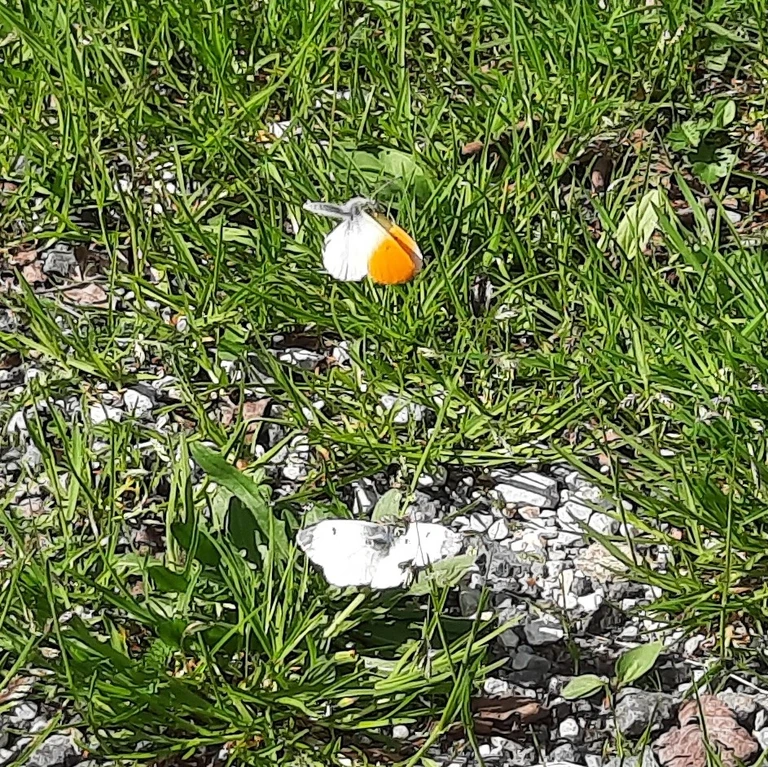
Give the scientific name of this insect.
Anthocharis cardamines
